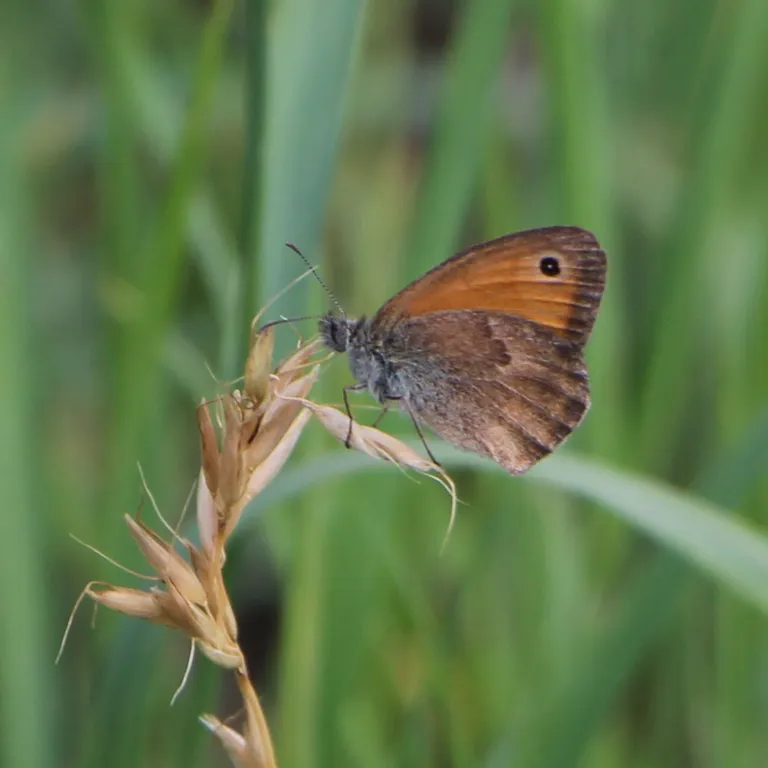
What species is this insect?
Coenonympha pamphilus
